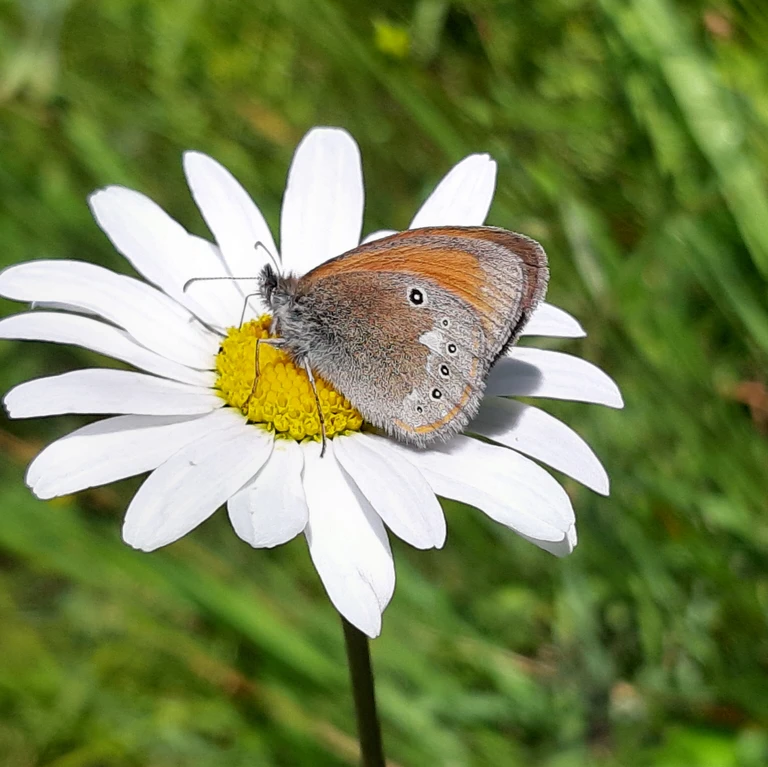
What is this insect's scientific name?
Coenonympha glycerion (also Coenonympha iphis)
